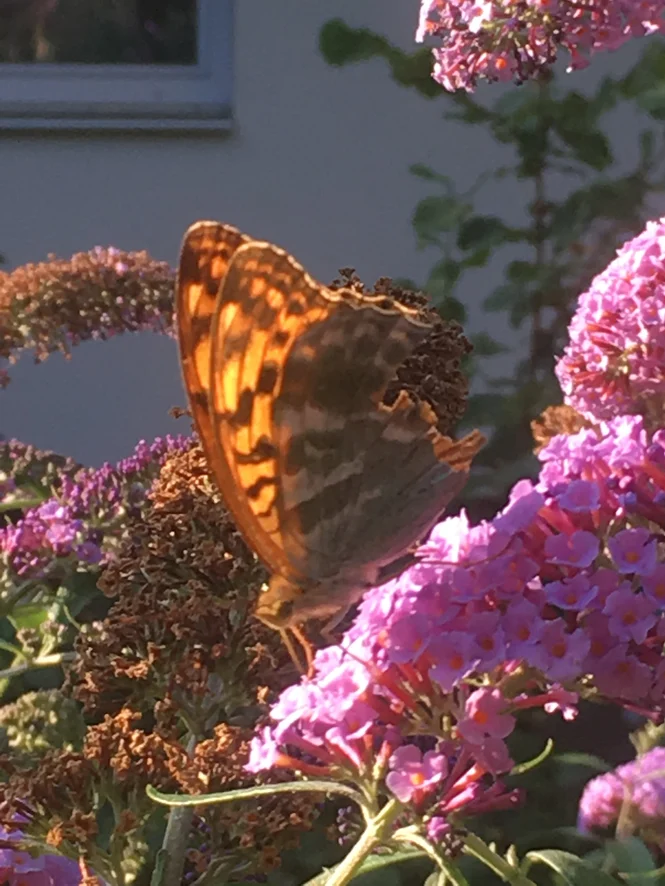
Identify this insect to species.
Argynnis paphia
